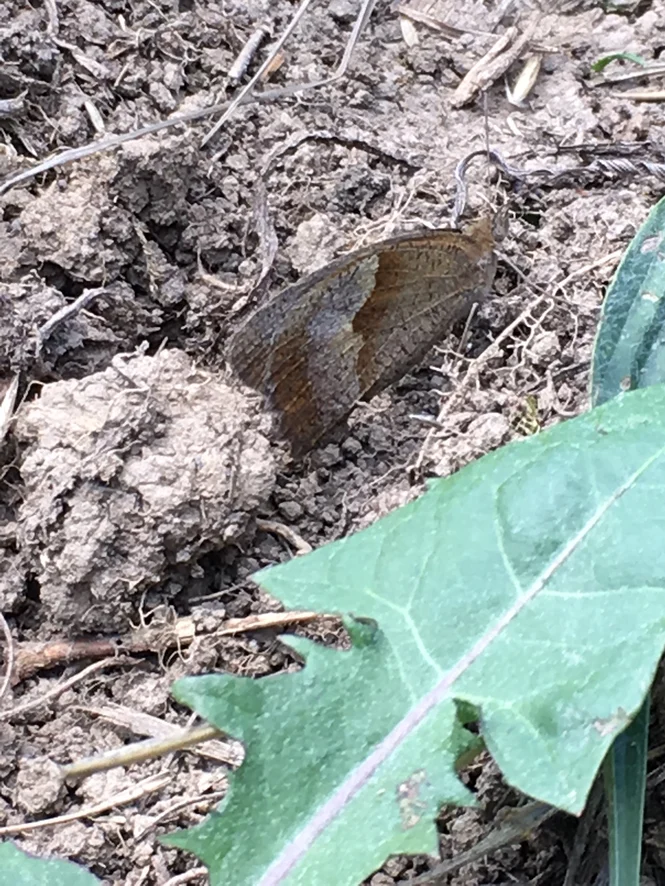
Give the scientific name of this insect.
Maniola jurtina
